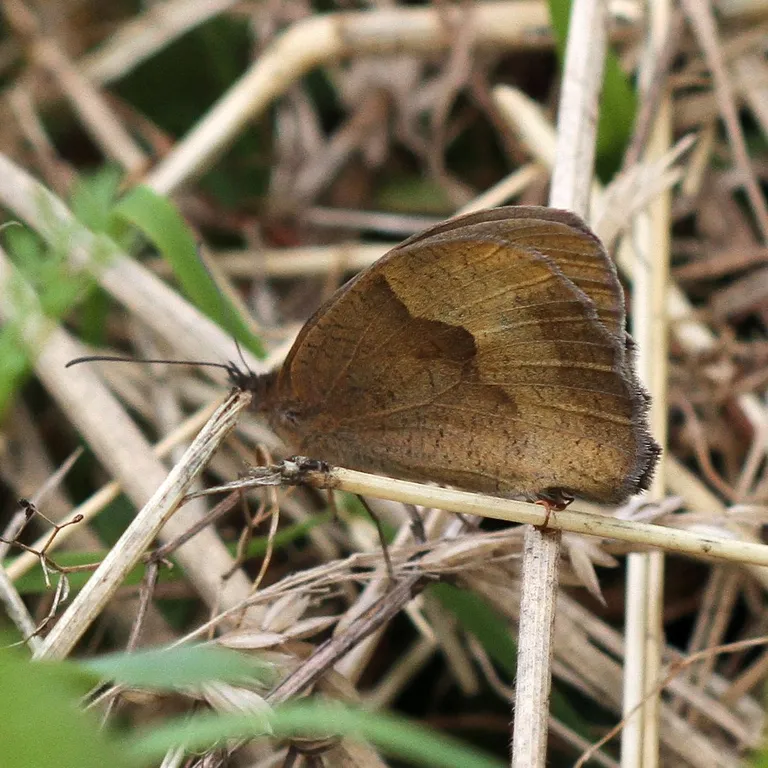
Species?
Maniola jurtina
